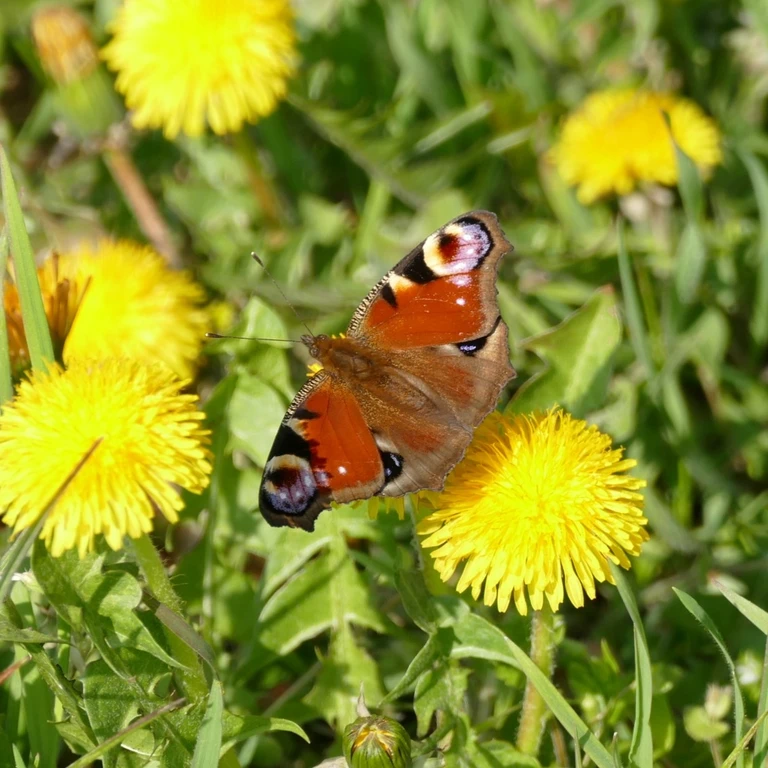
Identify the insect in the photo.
Aglais io
